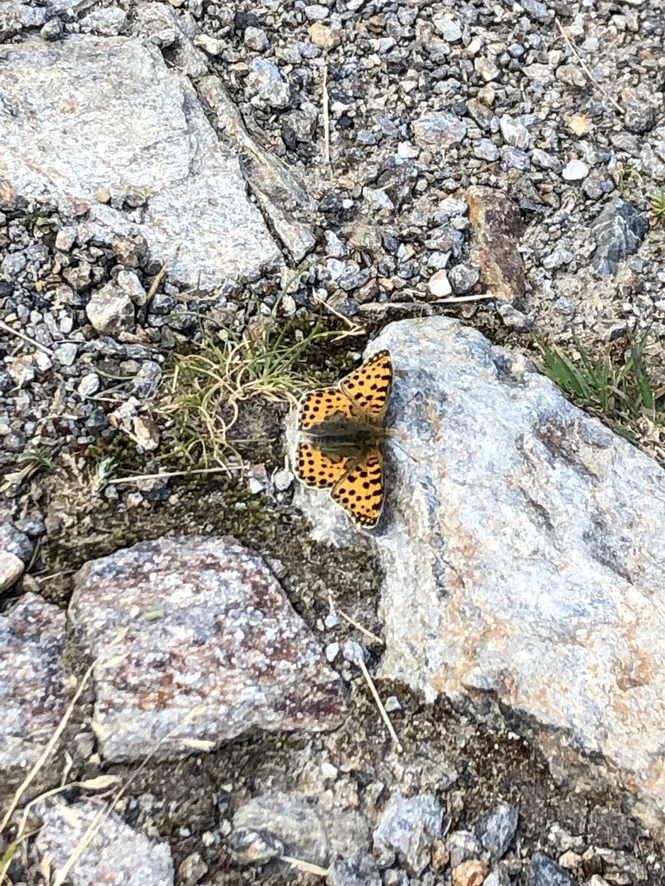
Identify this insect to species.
Issoria lathonia
